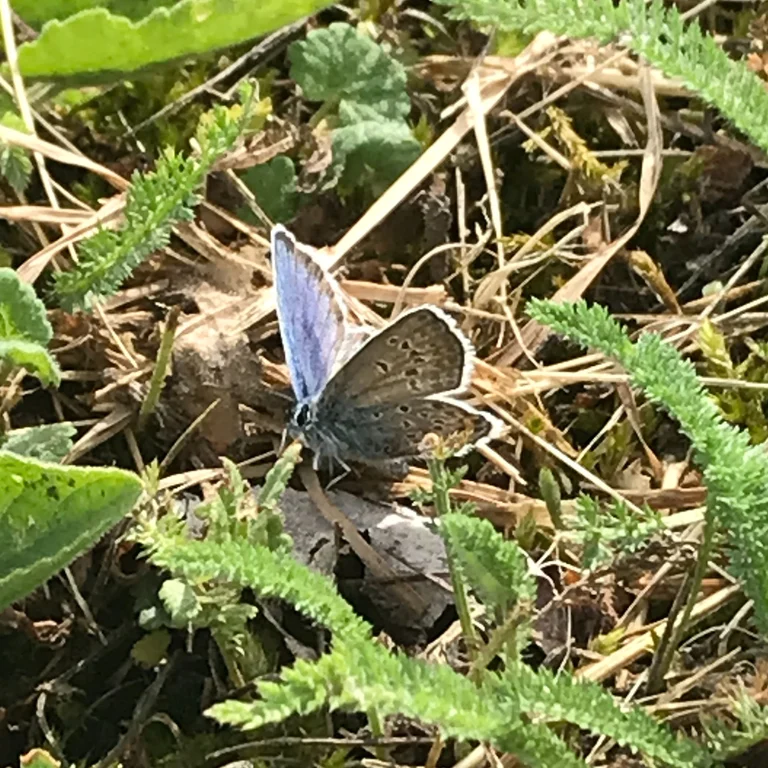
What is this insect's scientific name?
Plebejus argus
